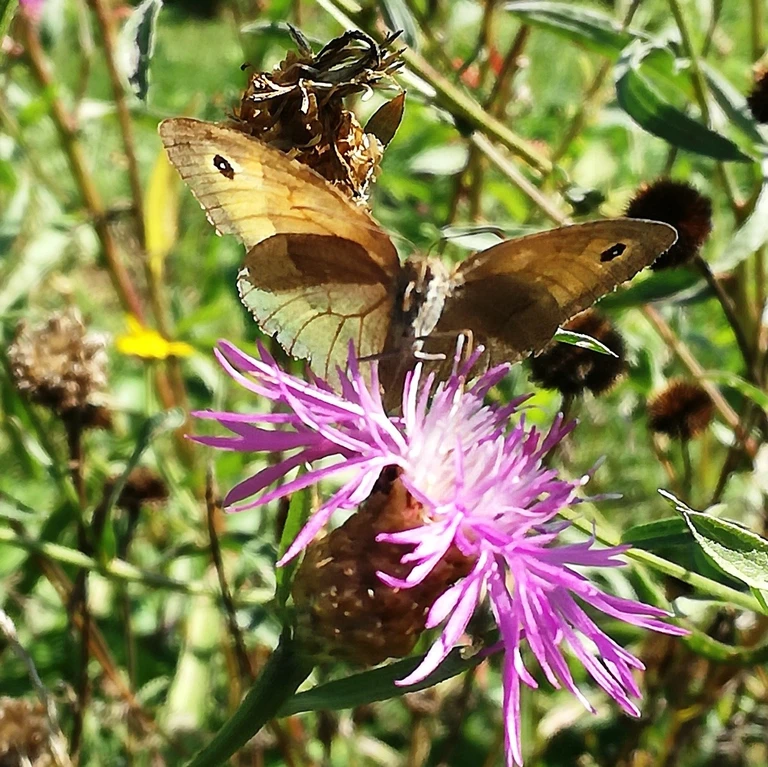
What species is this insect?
Maniola jurtina
